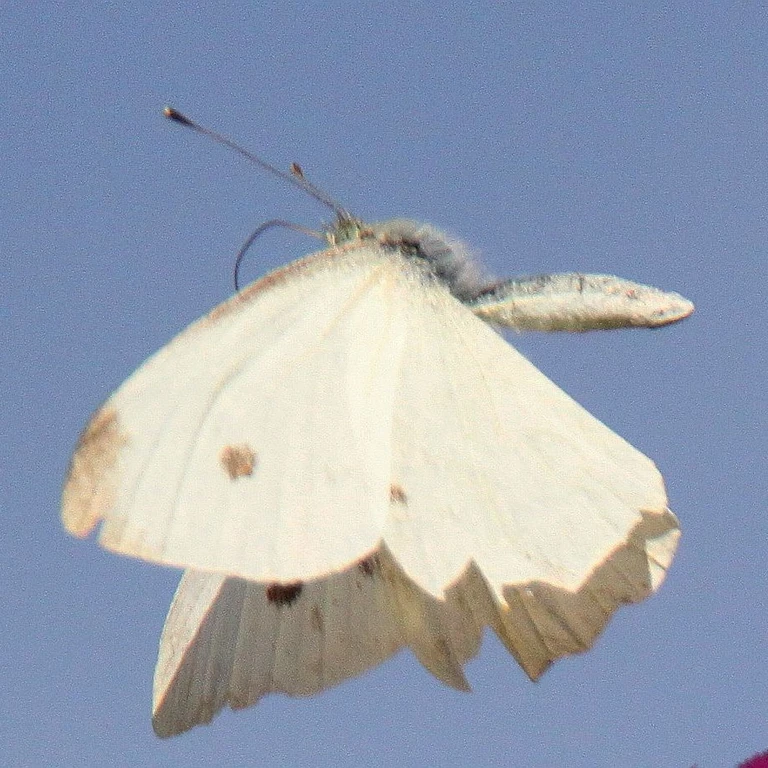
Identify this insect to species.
Pieris rapae
